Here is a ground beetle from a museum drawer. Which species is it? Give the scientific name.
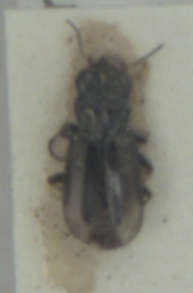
Notiophilus biguttatus
